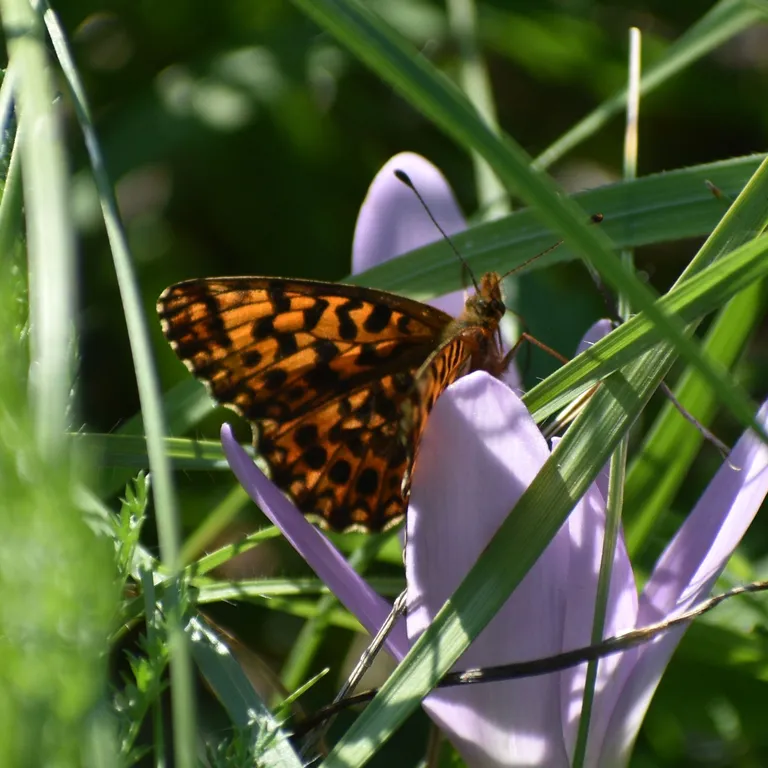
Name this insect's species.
Boloria dia
